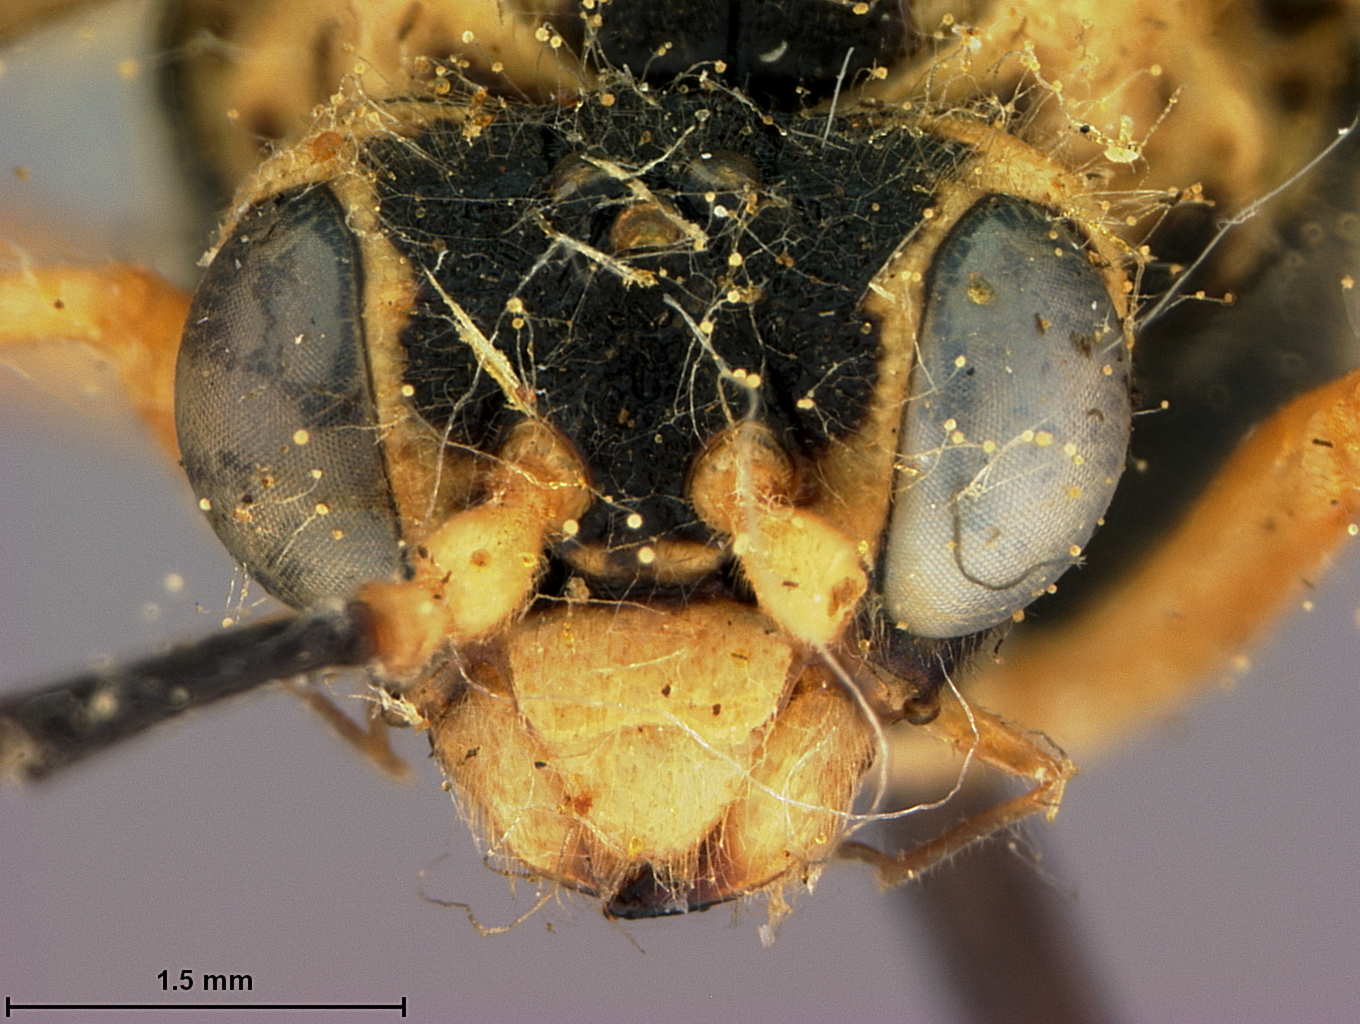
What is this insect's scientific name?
Lagium japonicum
